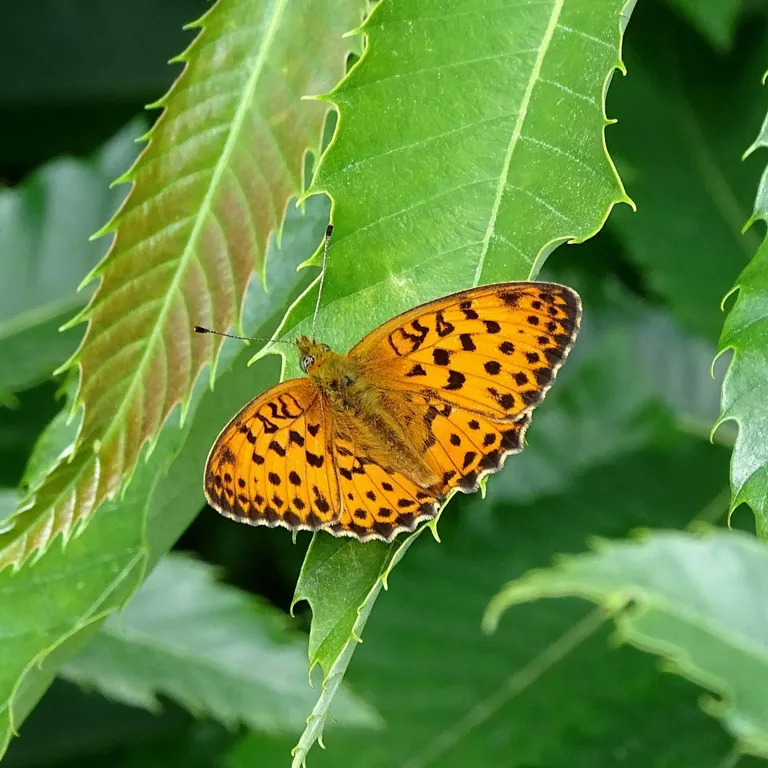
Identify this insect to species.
Brenthis daphne
